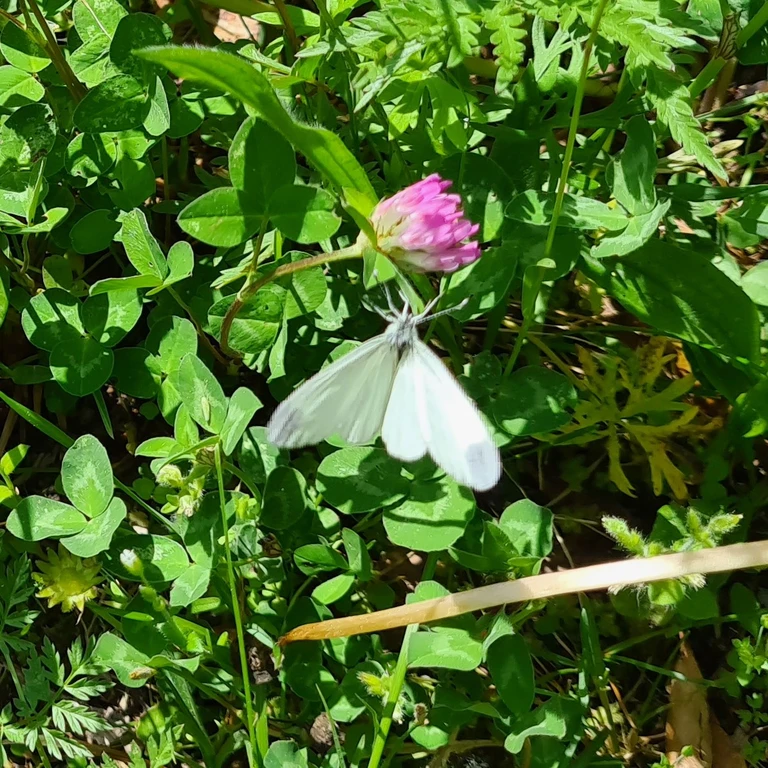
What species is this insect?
Leptidea sinapis/juvernica
